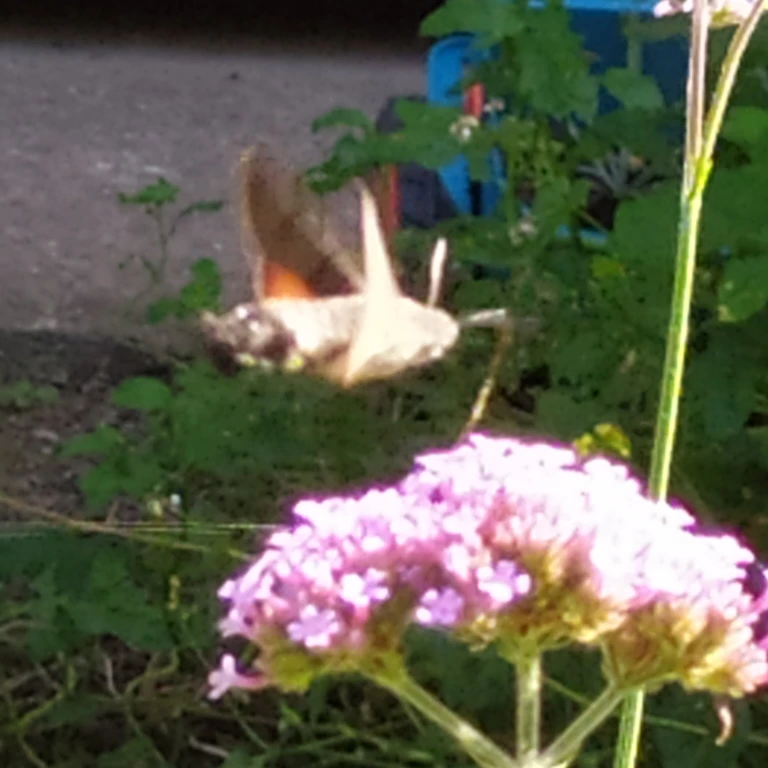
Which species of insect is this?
Macroglossum stellatarum
